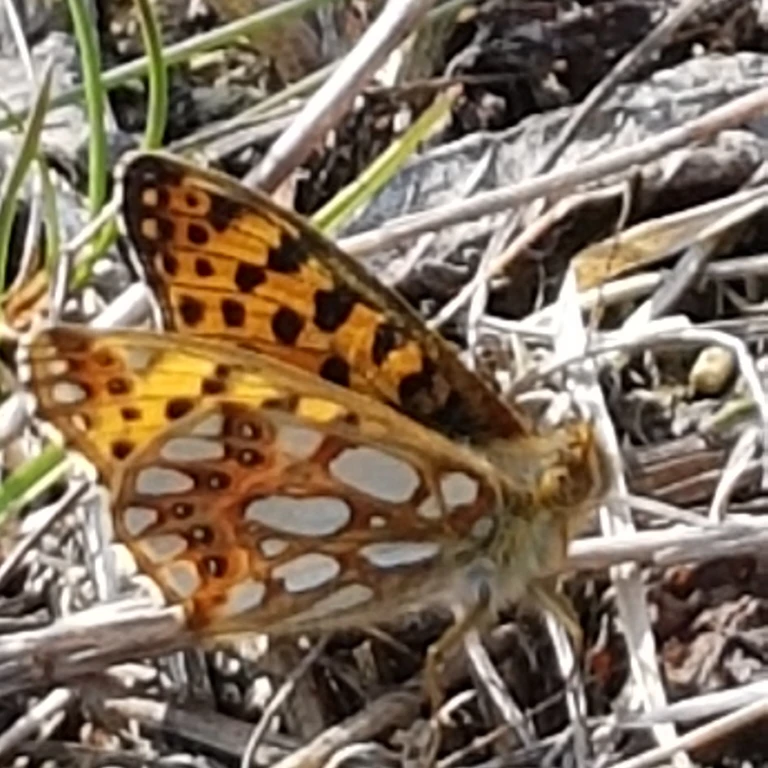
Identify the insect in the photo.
Issoria lathonia
